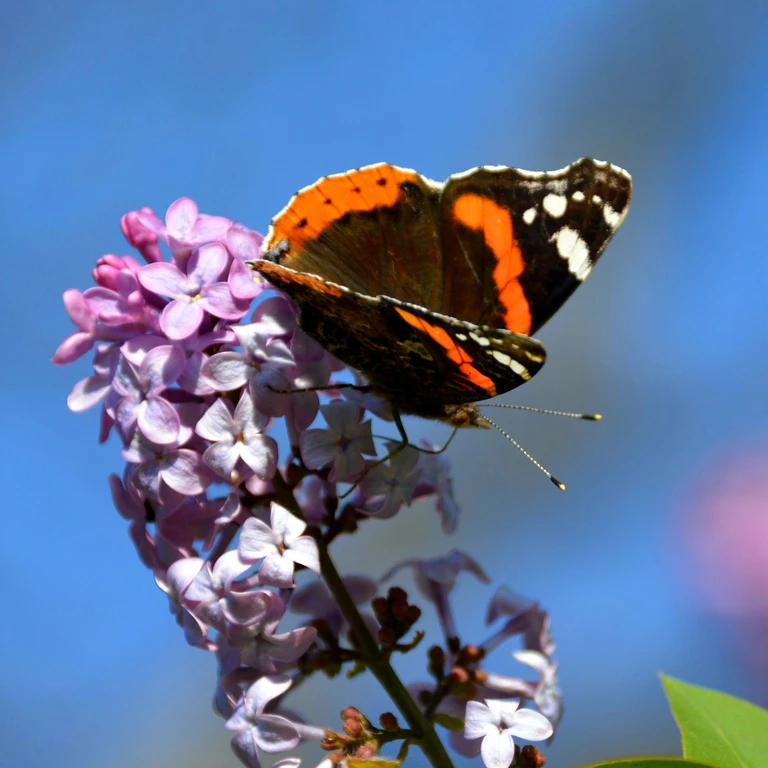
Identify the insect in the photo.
Vanessa atalanta
